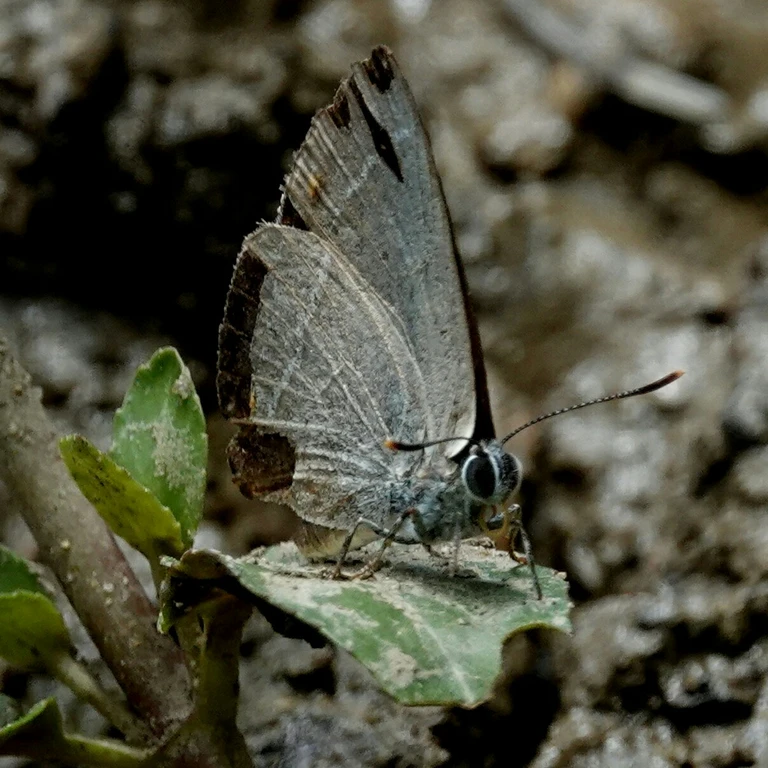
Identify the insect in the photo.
Favonius quercus (also Quercusia quercus)
